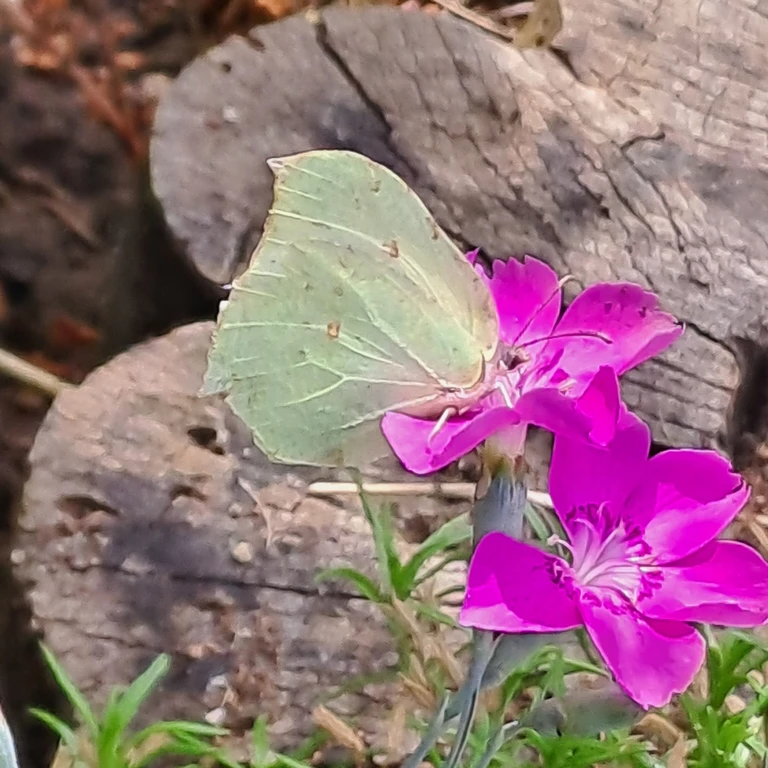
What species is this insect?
Gonepteryx rhamni
